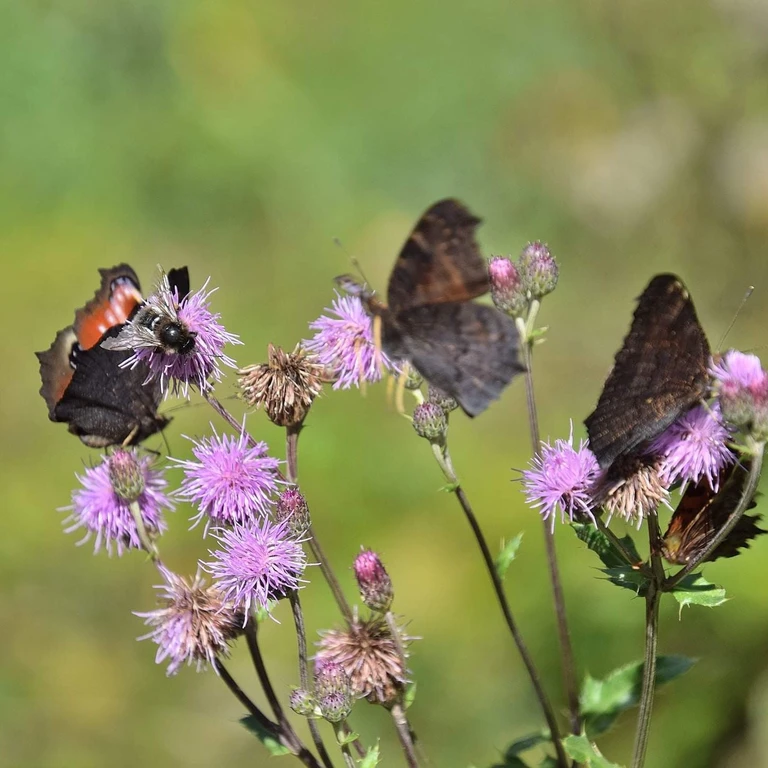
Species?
Aglais io
